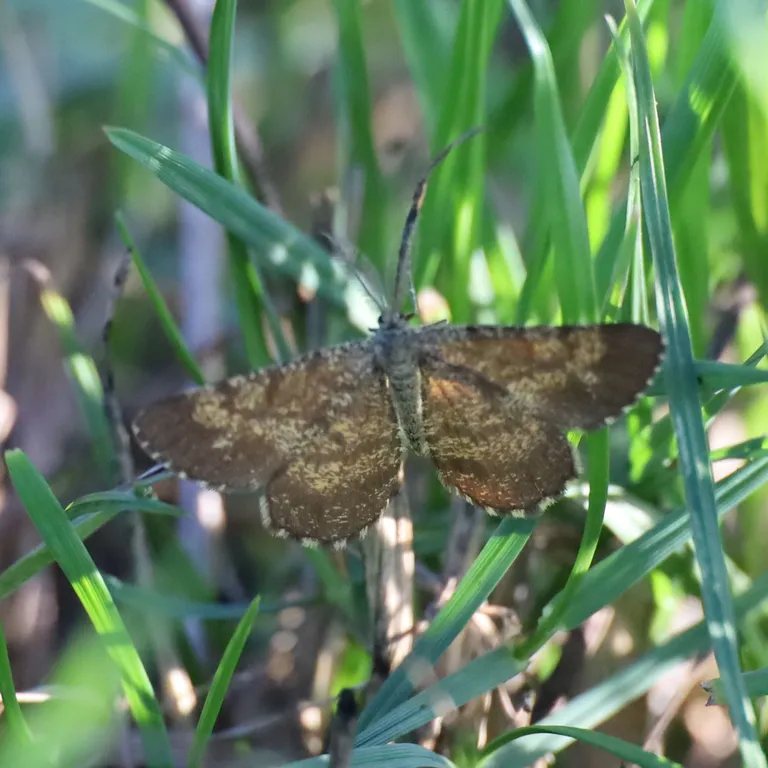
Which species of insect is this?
Ematurga atomaria
